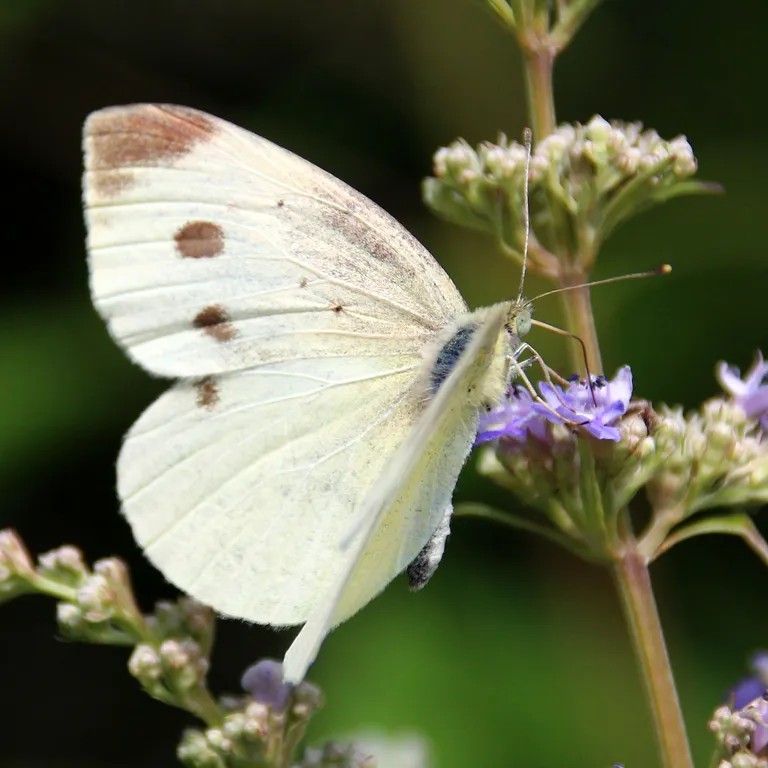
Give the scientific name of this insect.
Pieris rapae
